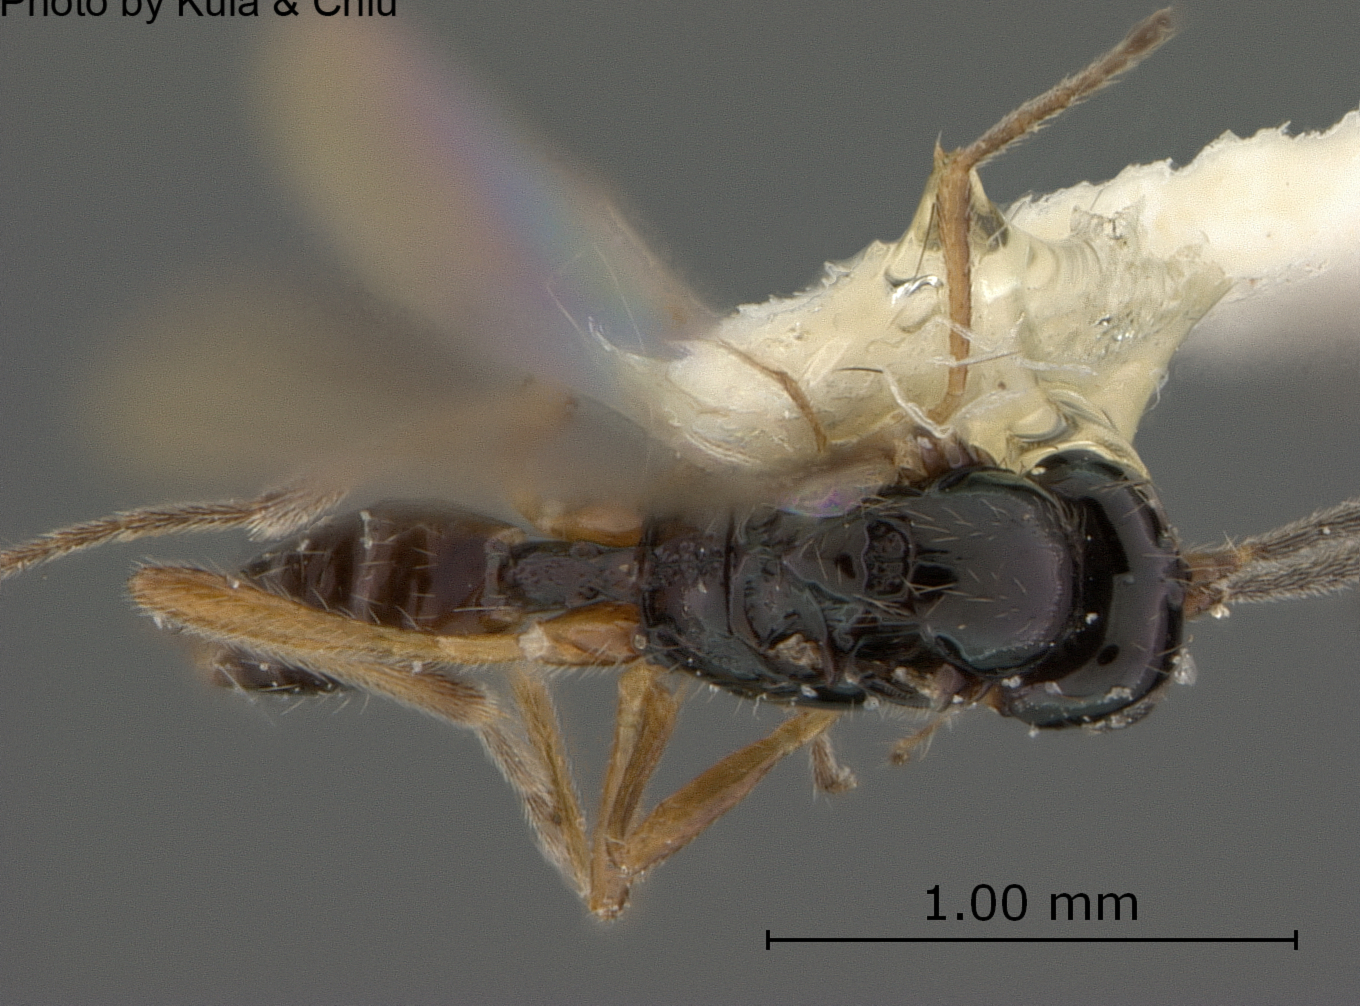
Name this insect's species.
Aspilota alexanderi
